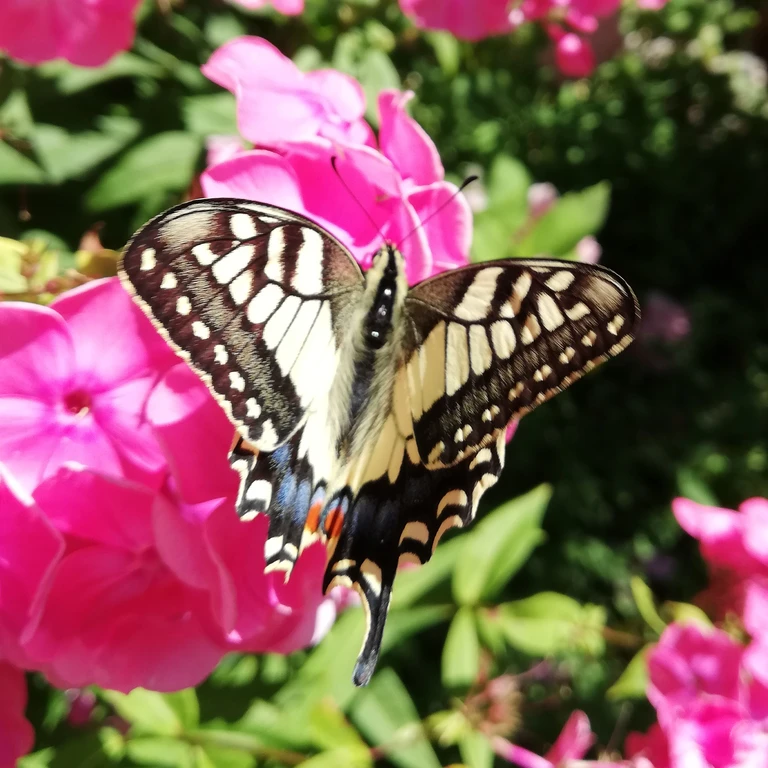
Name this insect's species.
Papilio machaon
